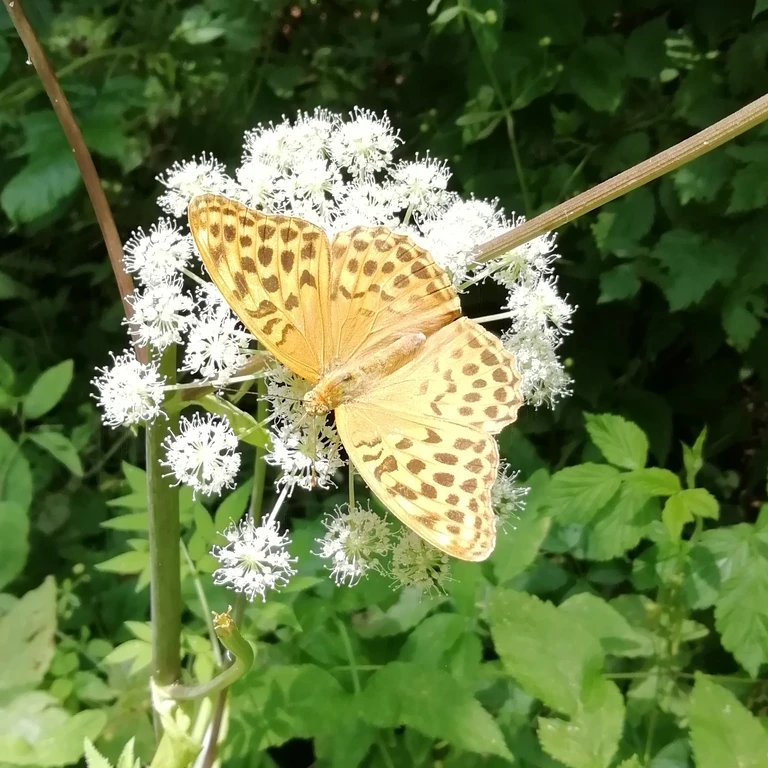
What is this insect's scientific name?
Argynnis paphia
